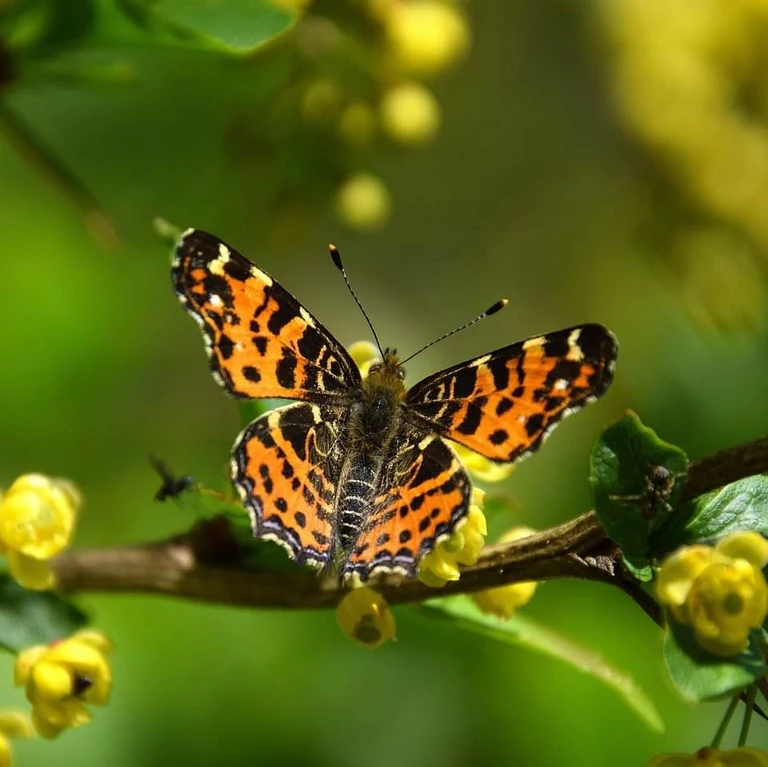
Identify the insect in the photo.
Araschnia levana
